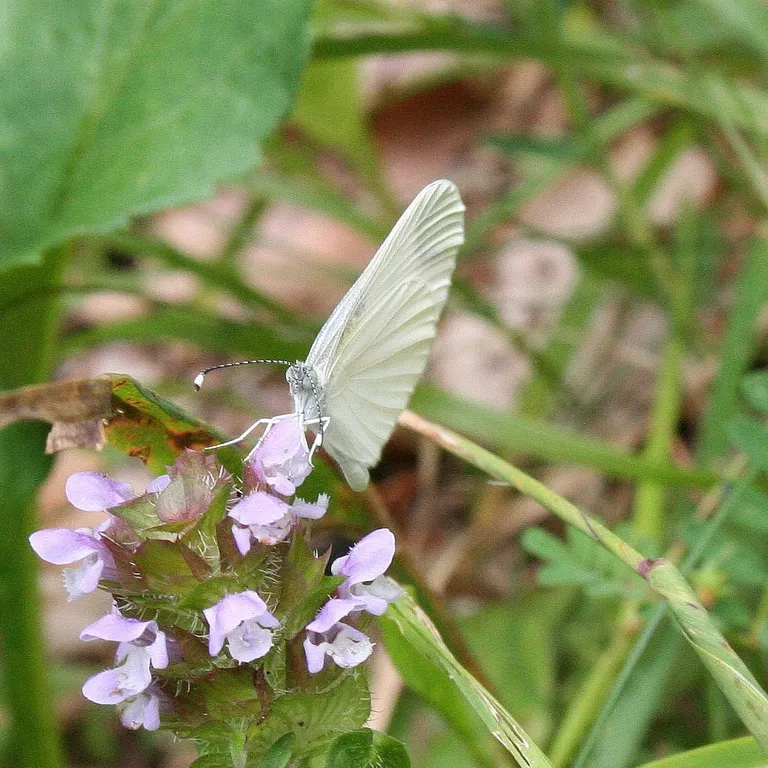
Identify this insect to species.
Leptidea sinapis/juvernica
